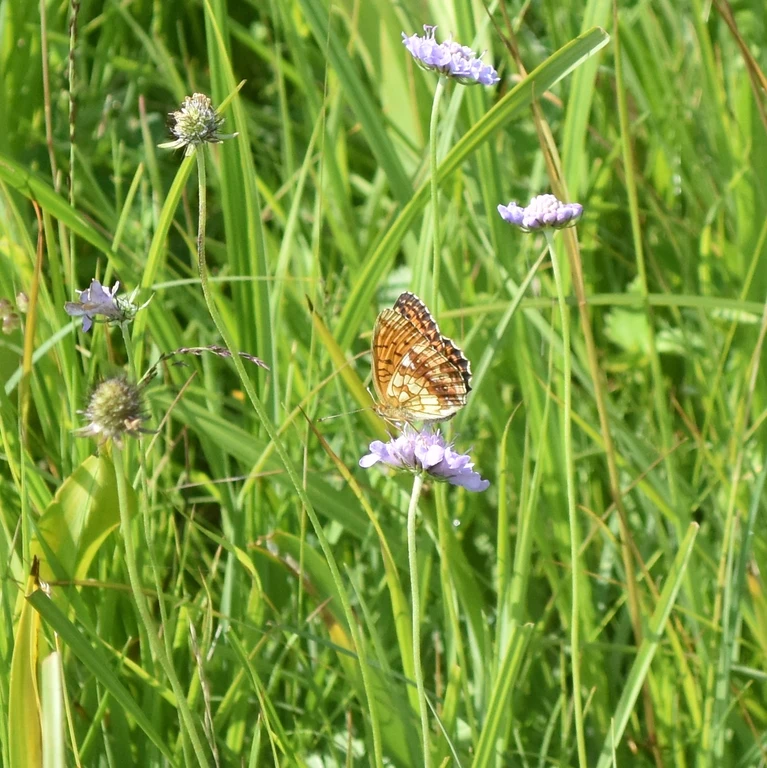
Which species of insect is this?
Brenthis ino
